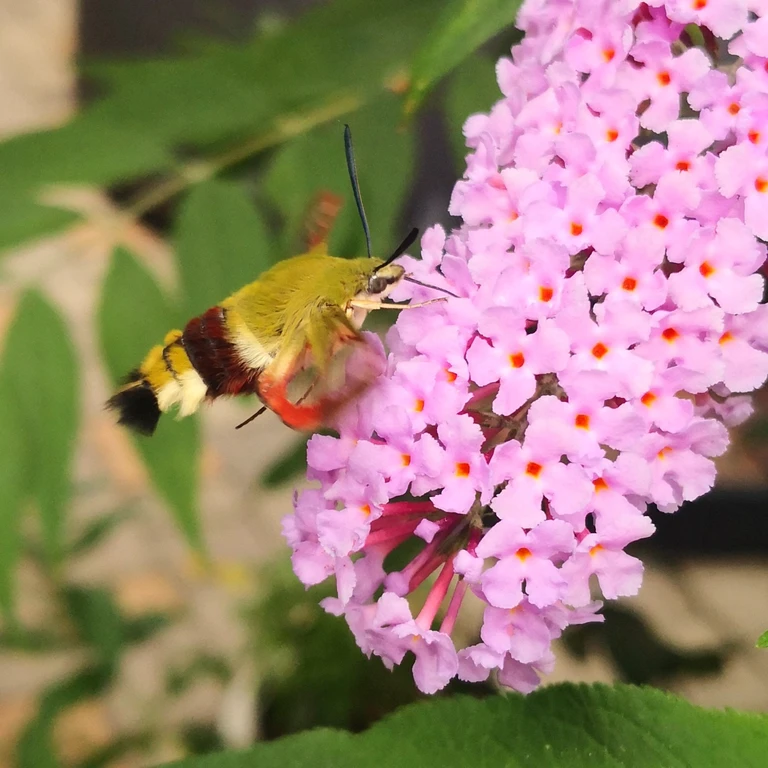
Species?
Hemaris fuciformis
